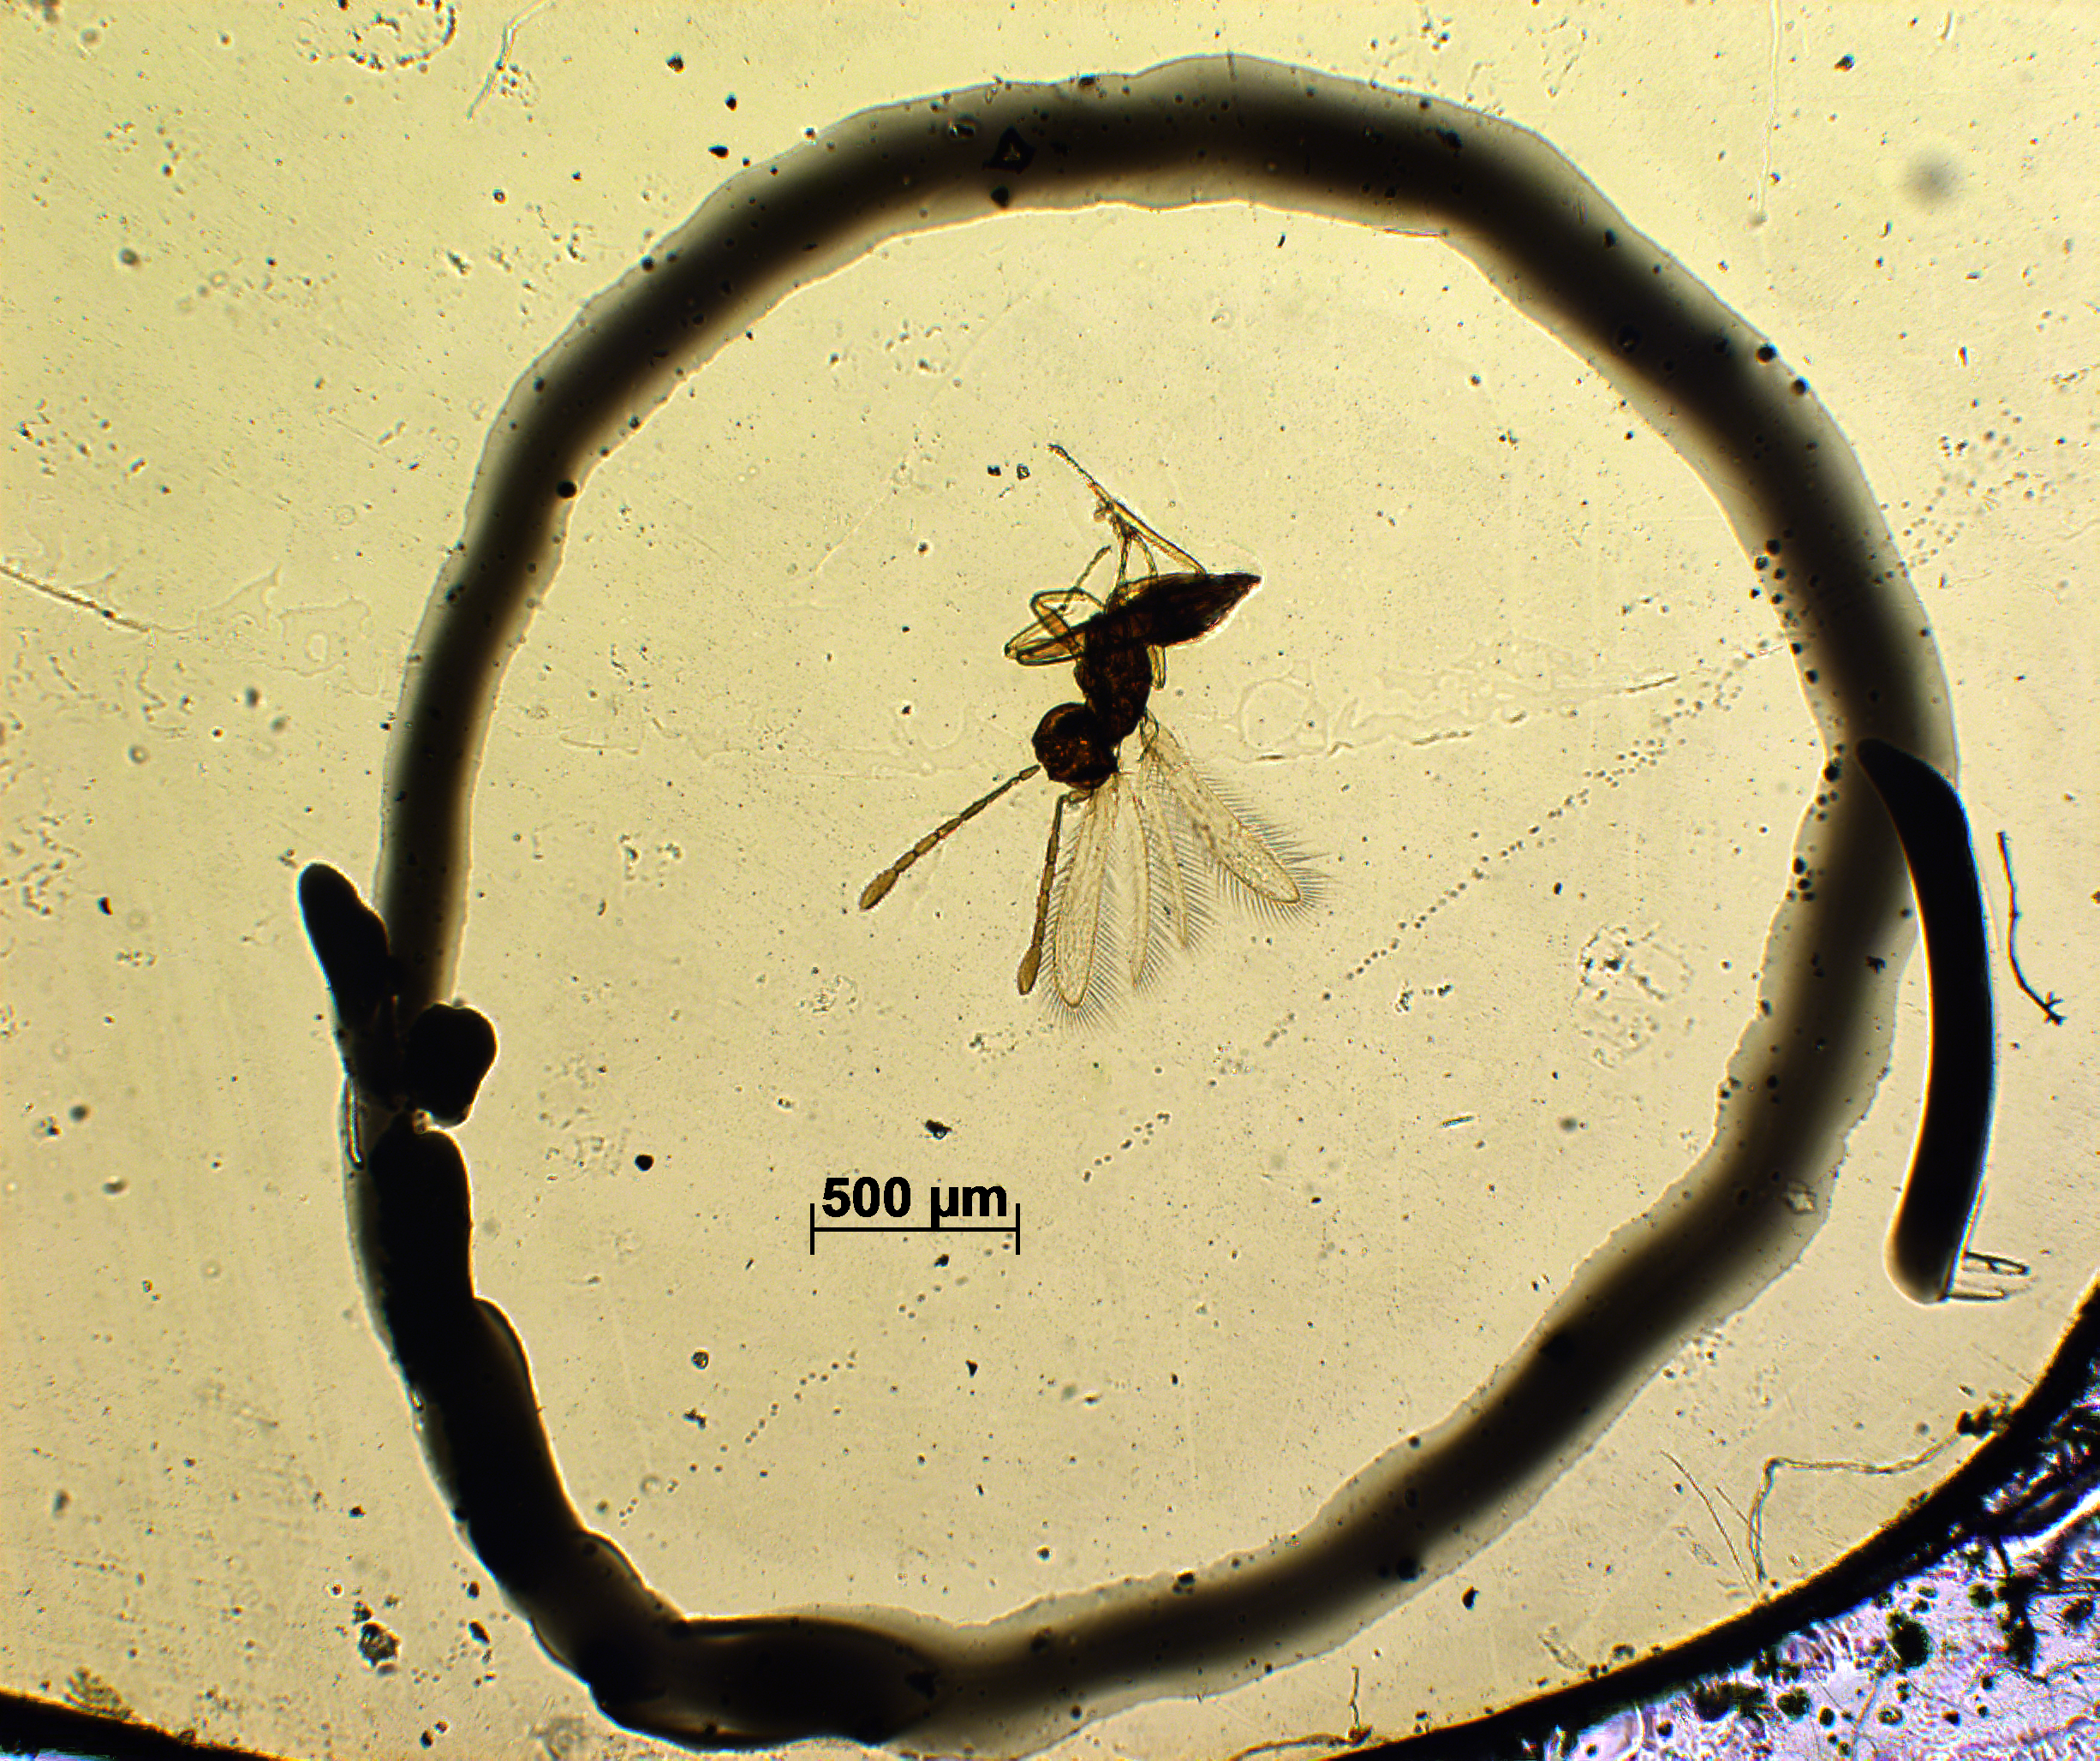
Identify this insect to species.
Anaphoidea calendrae
